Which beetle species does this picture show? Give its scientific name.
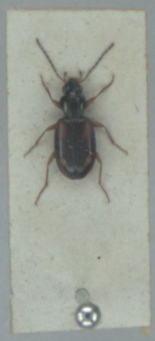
Bembidion tetracolum
